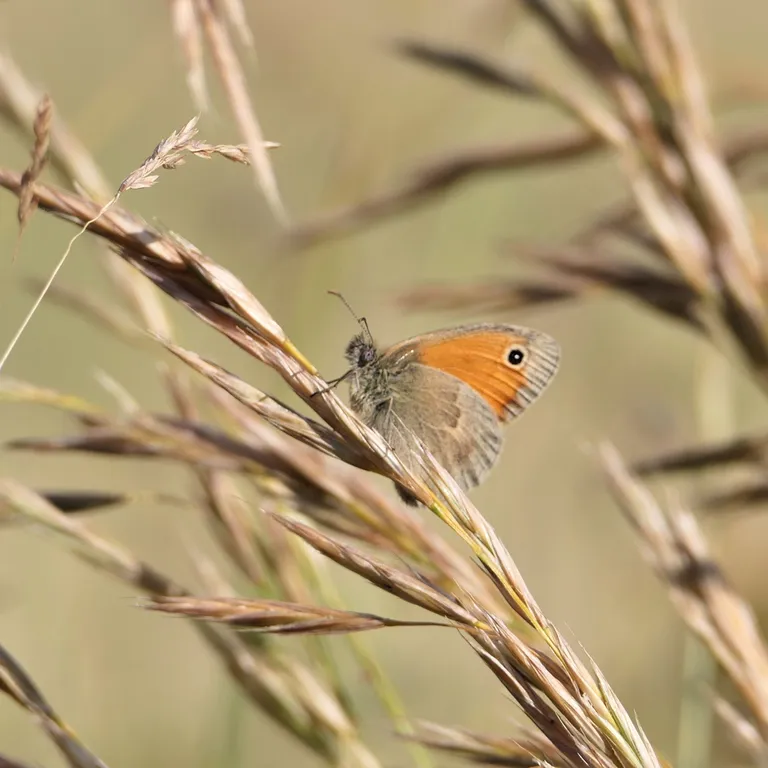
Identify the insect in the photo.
Coenonympha pamphilus
